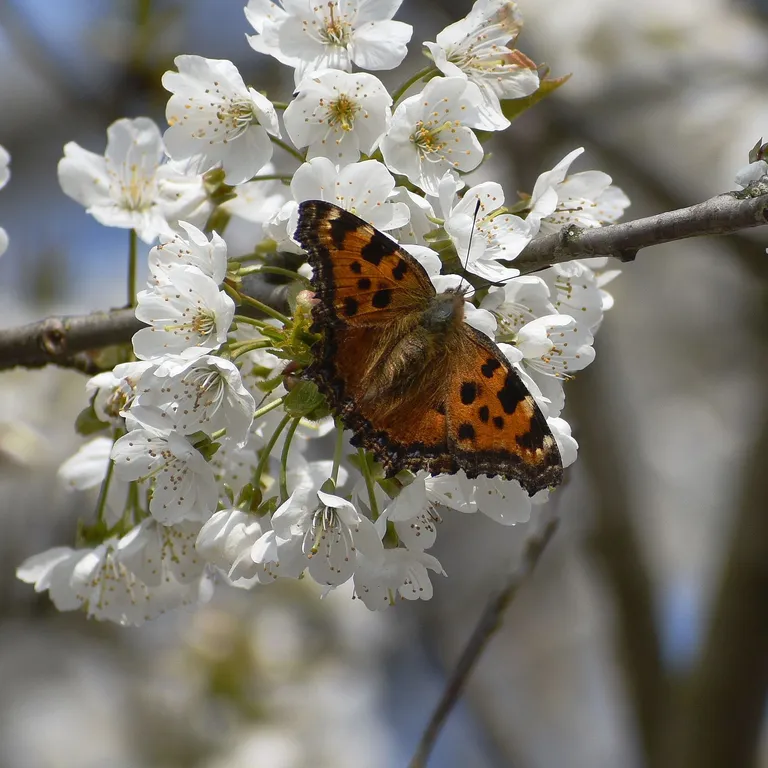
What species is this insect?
Nymphalis polychloros
